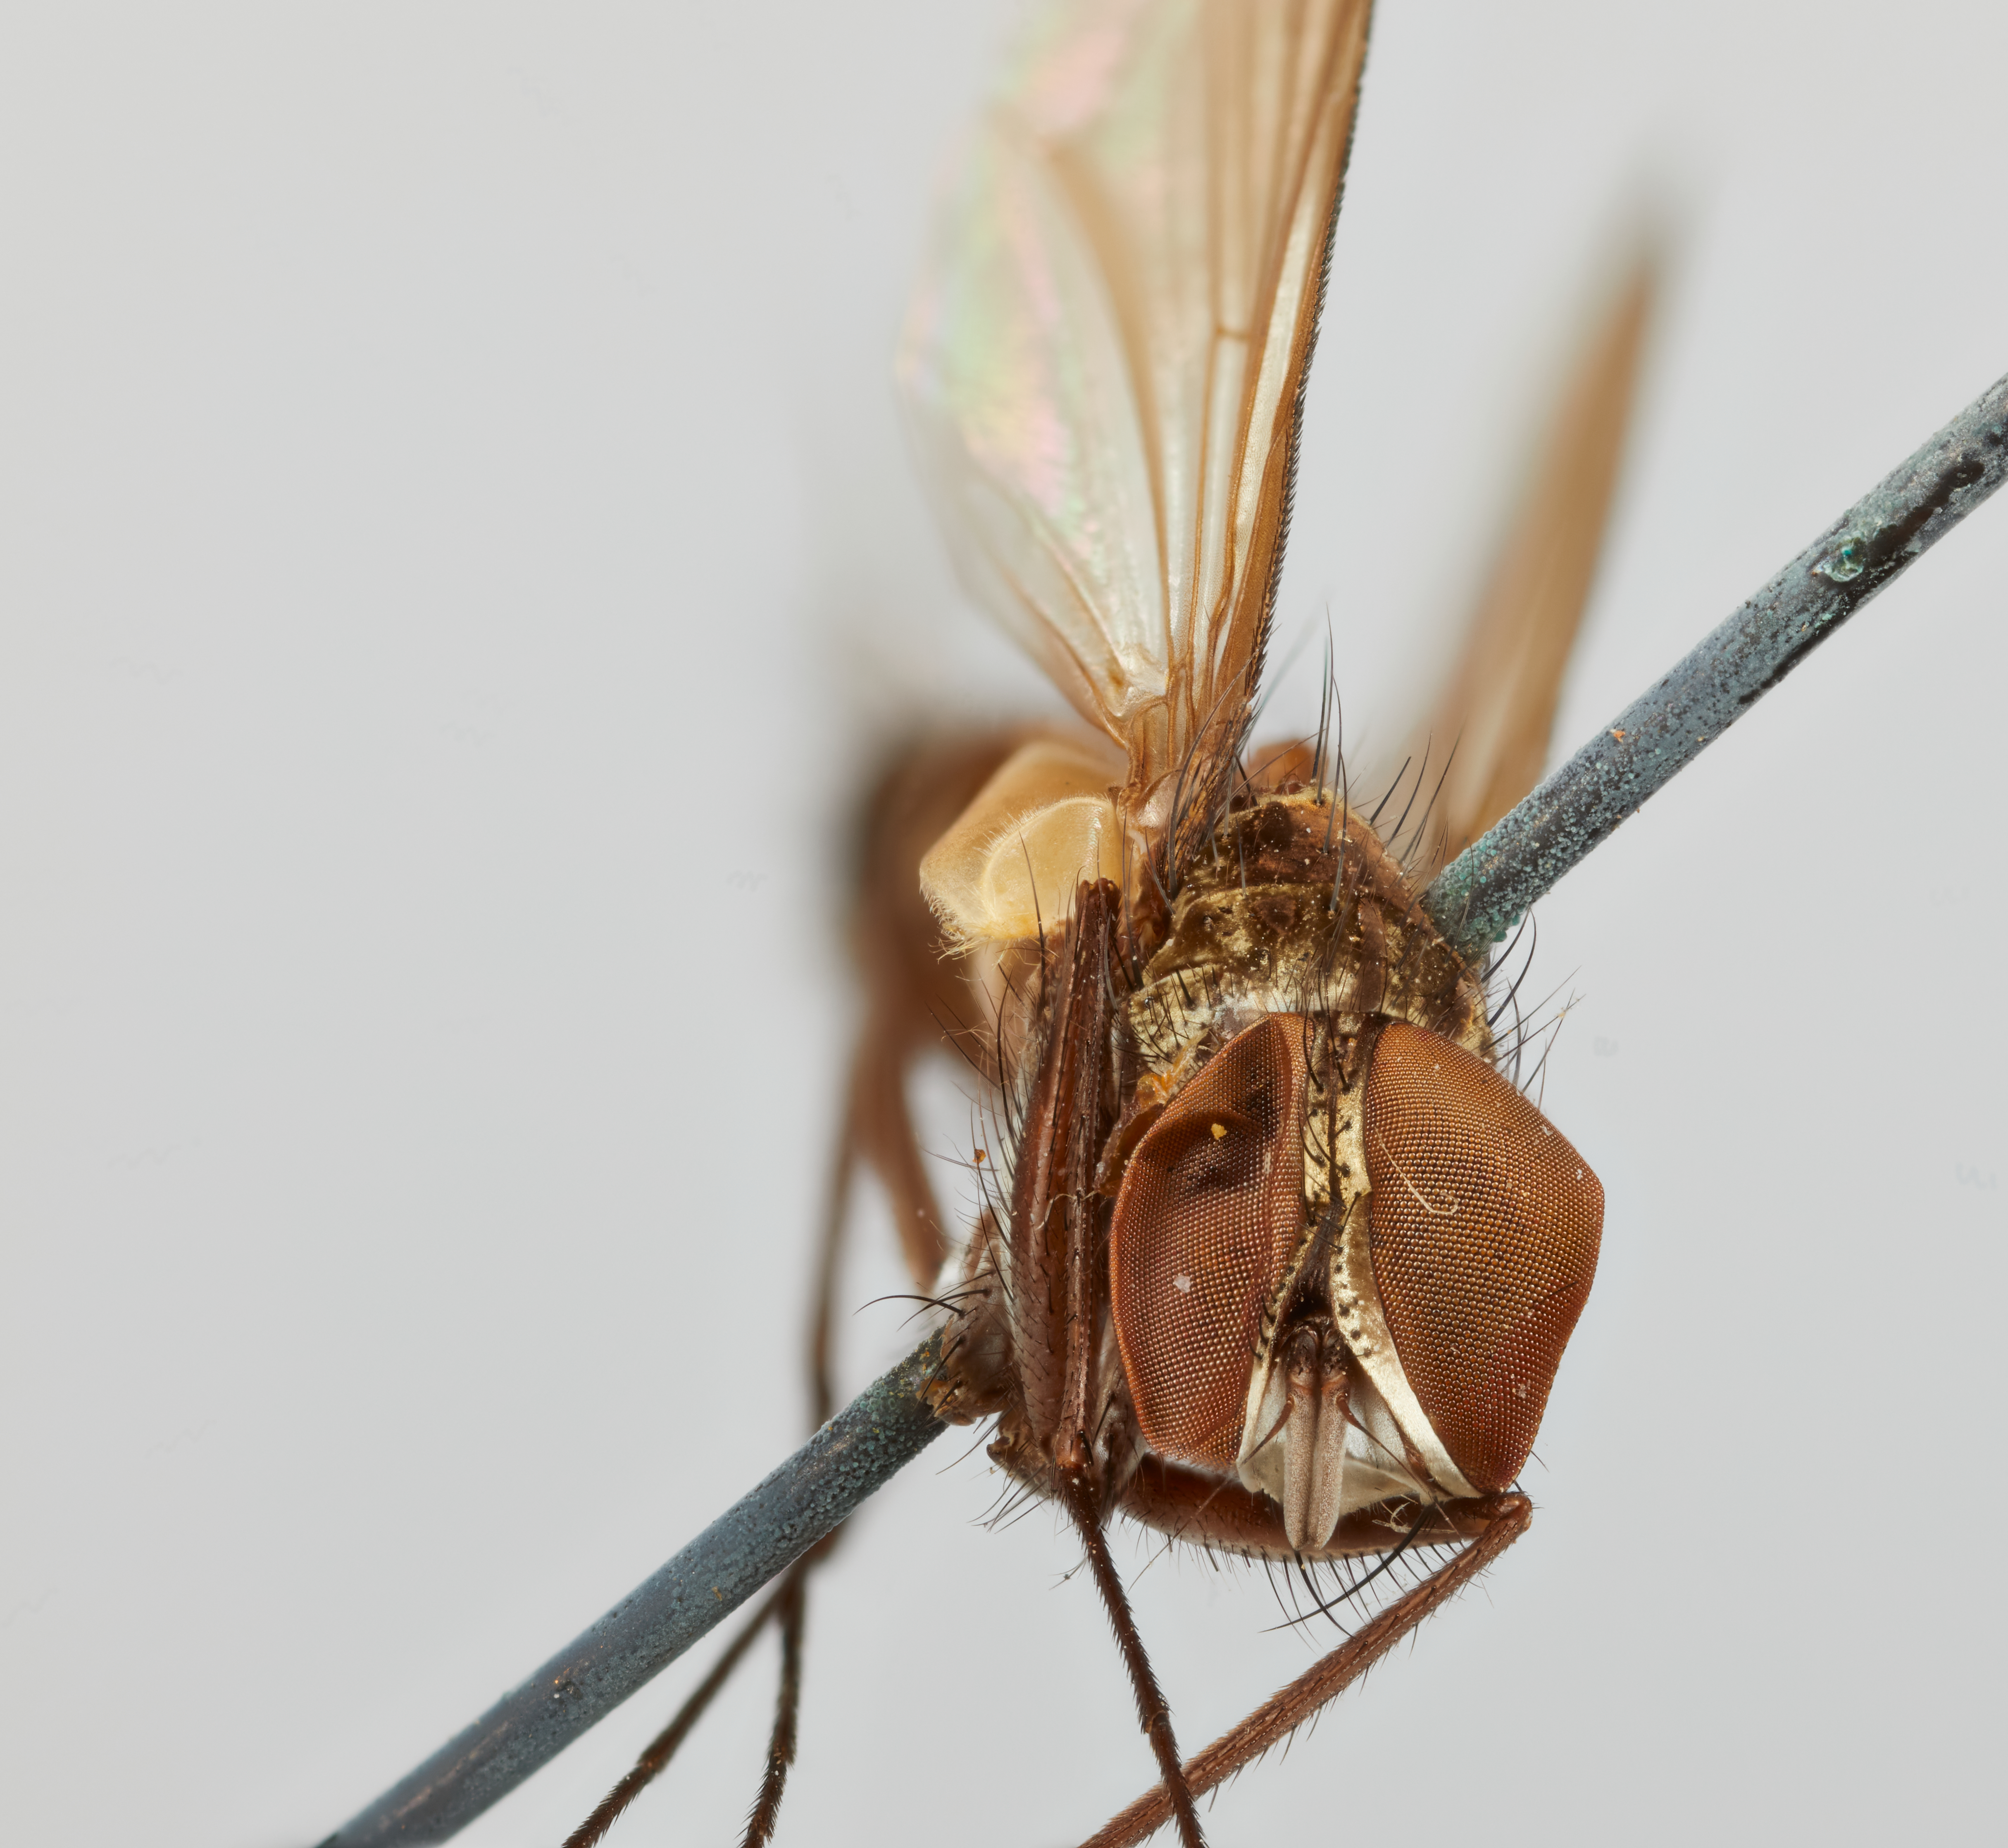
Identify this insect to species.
Urodexia siamensis
